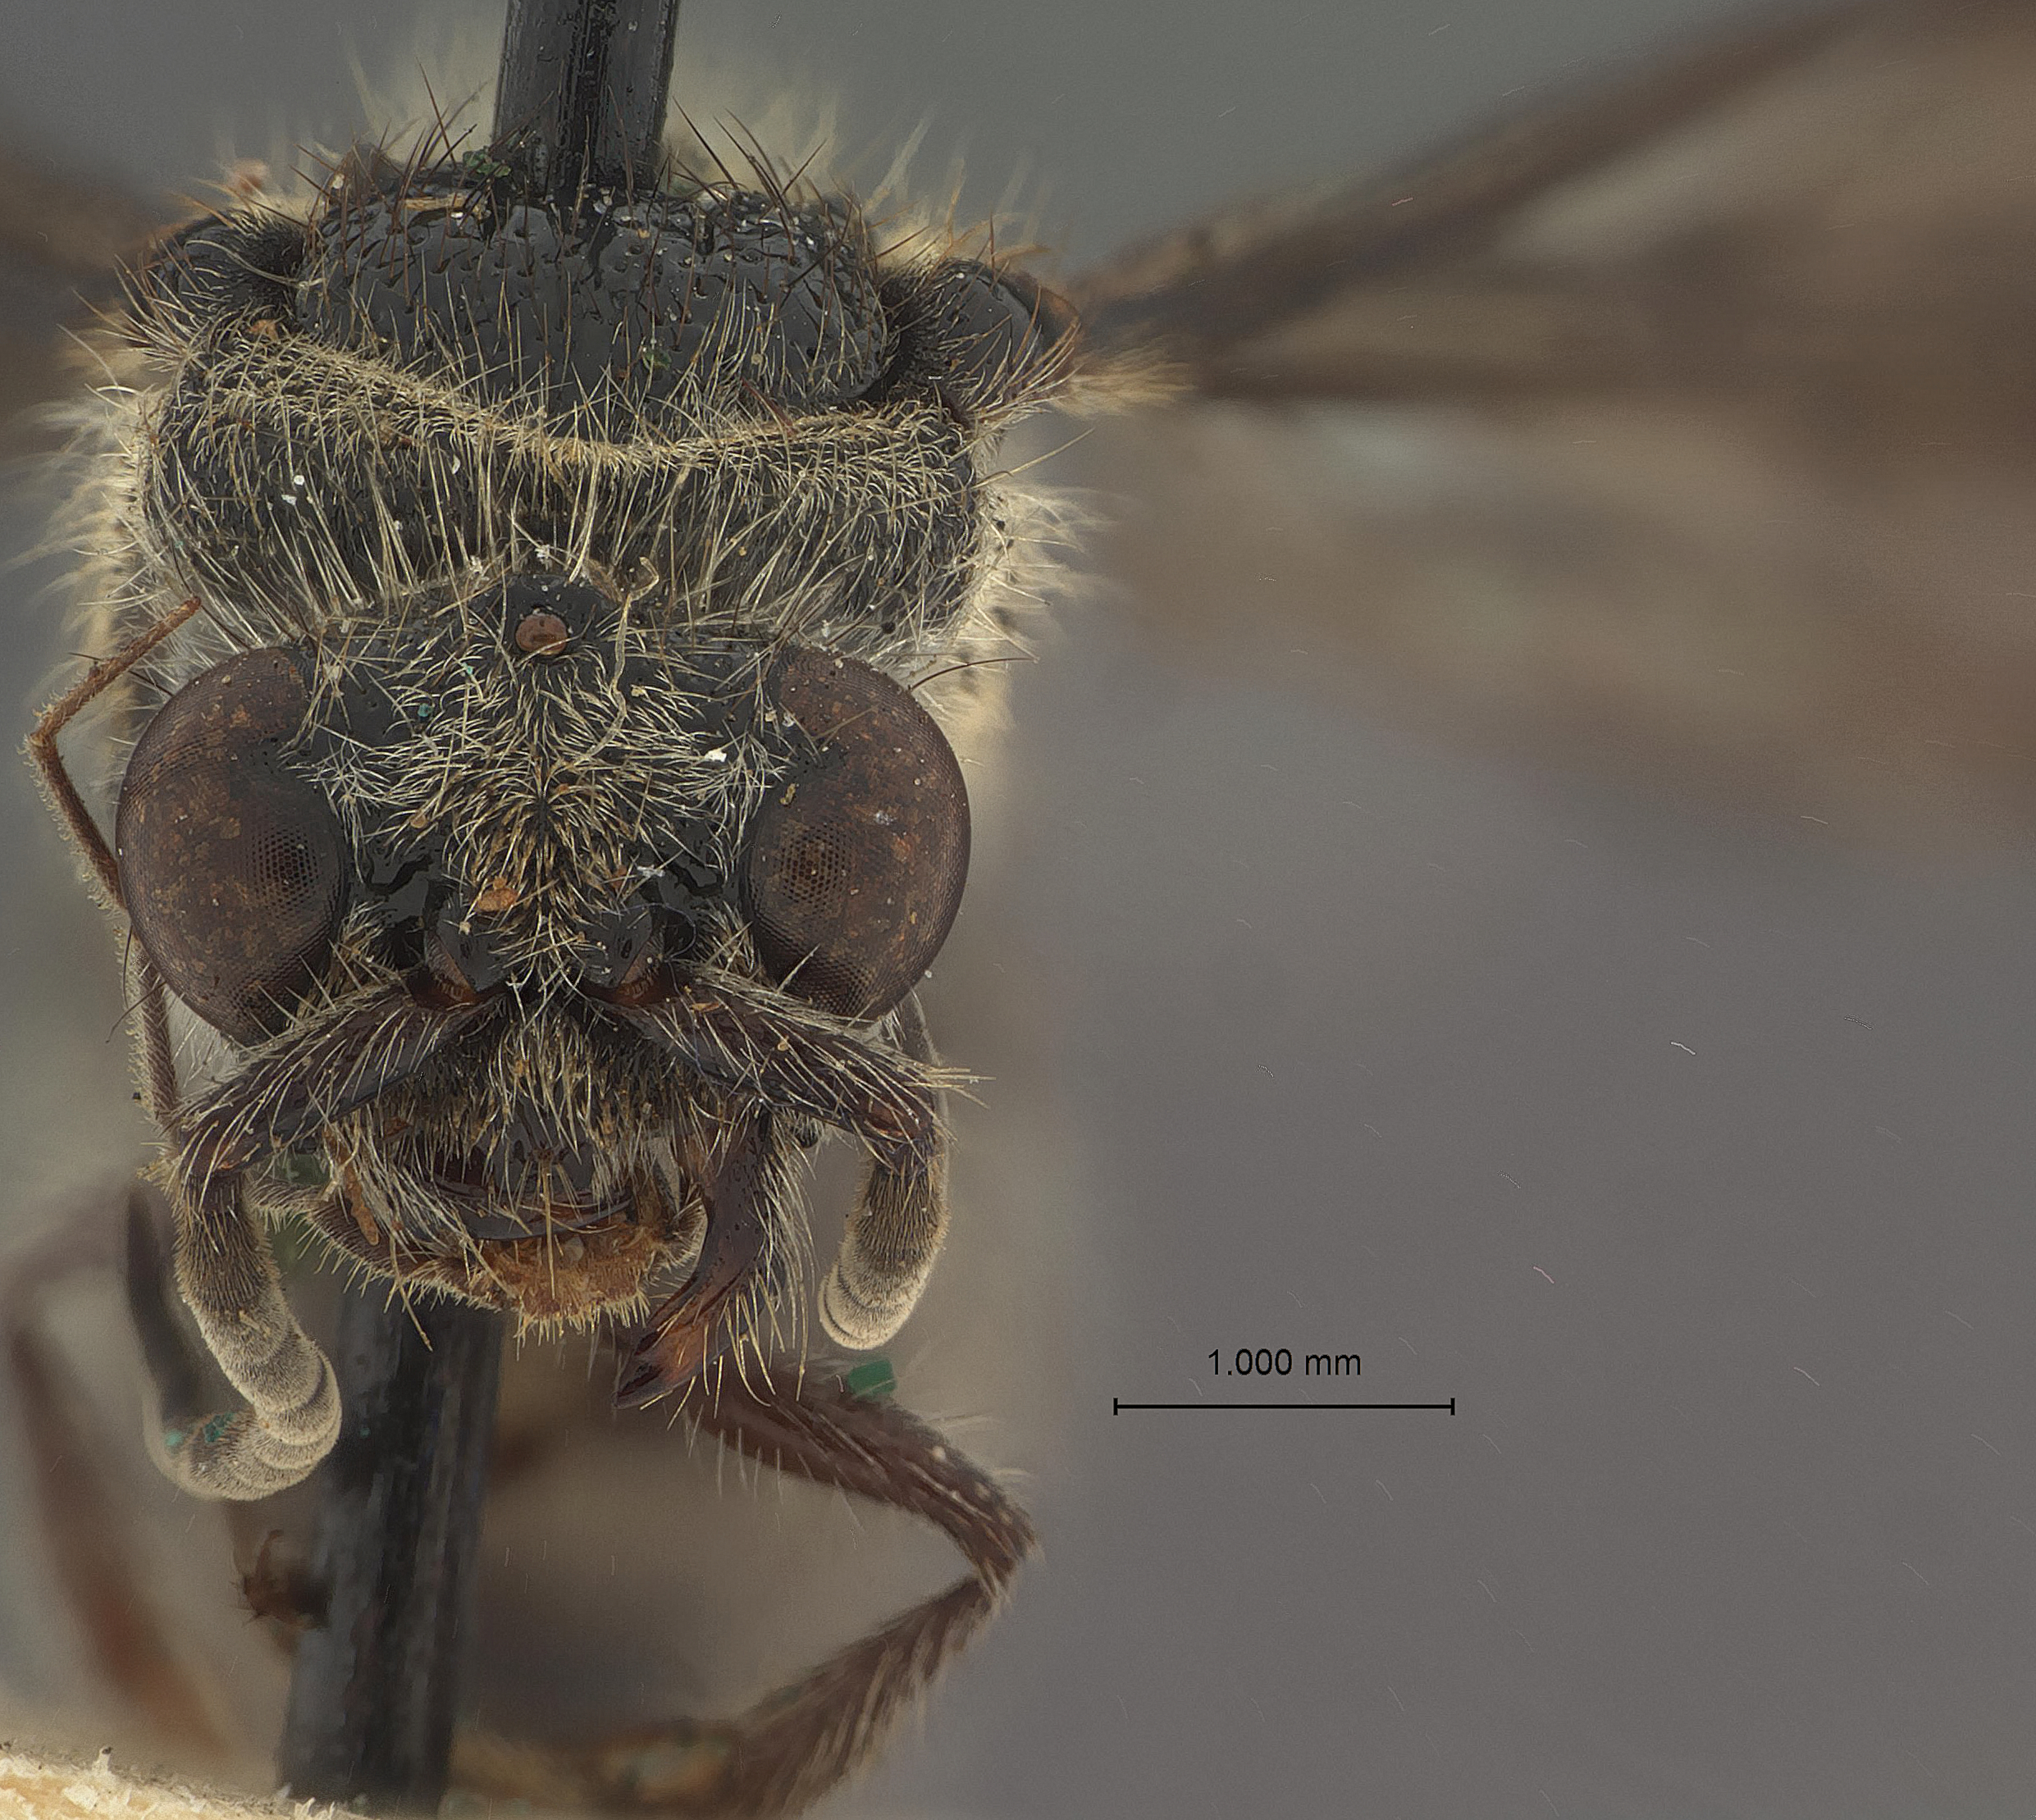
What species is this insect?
Timulla nigerrima
